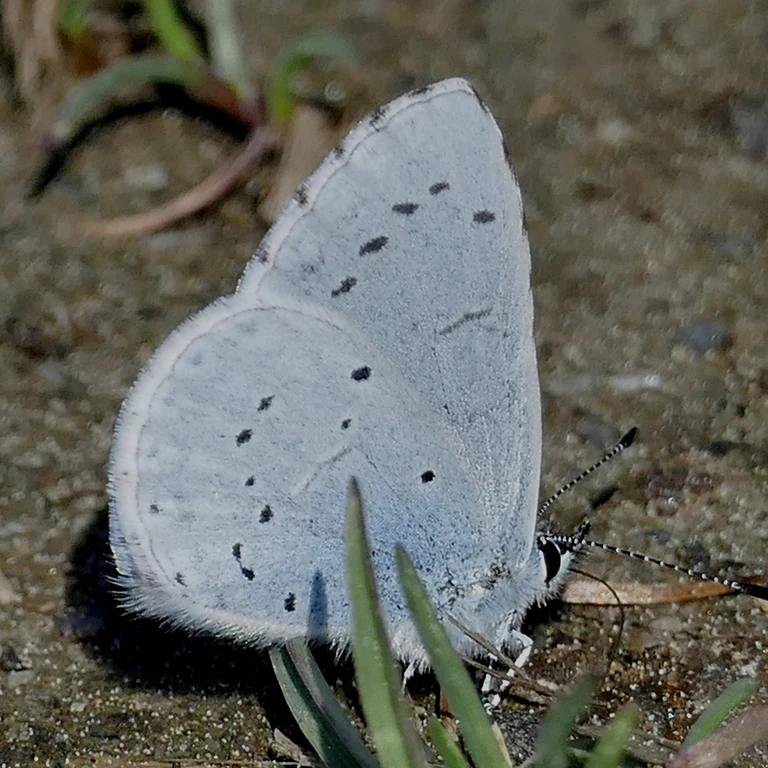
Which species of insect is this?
Celastrina argiolus
